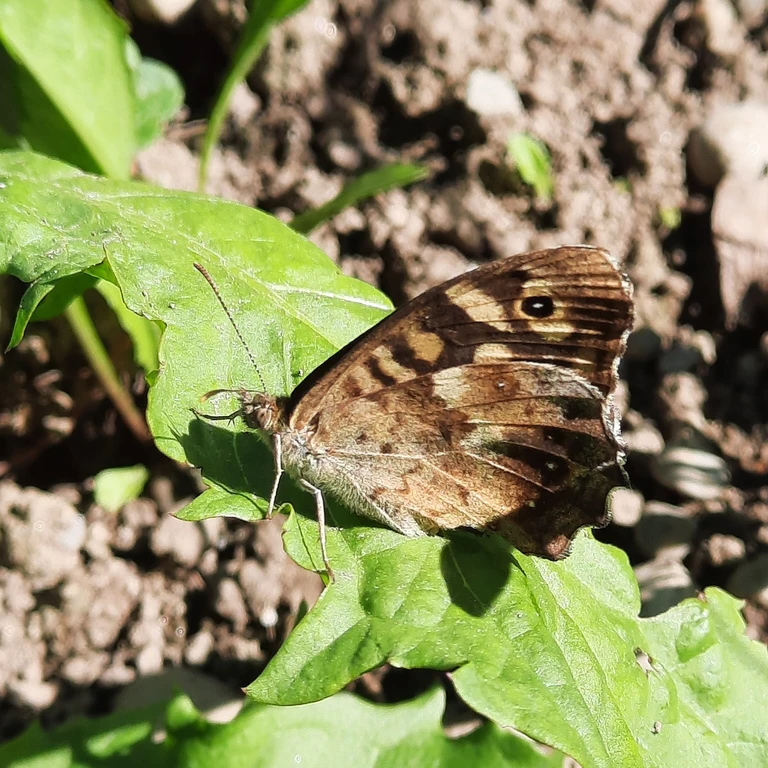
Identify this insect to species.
Pararge aegeria
